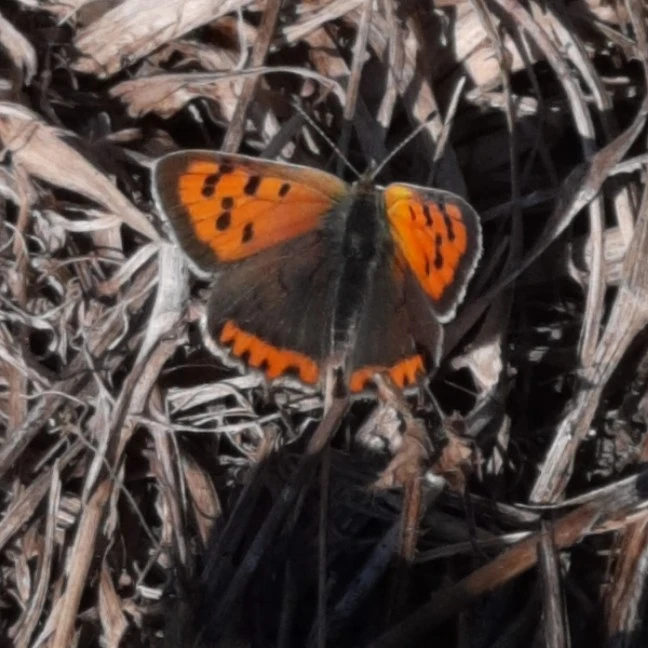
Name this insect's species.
Lycaena phlaeas
